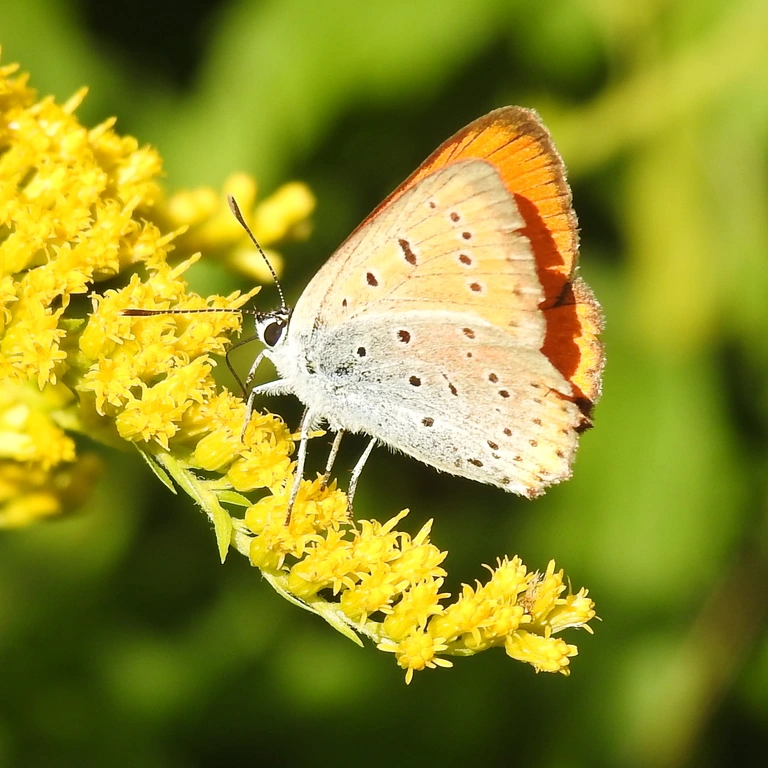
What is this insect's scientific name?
Lycaena dispar
